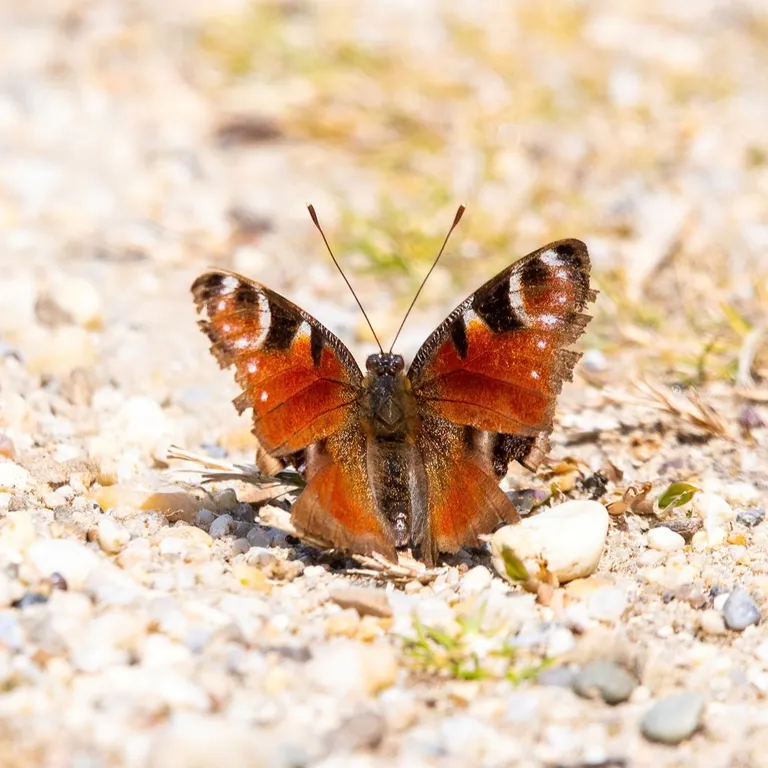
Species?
Aglais io
